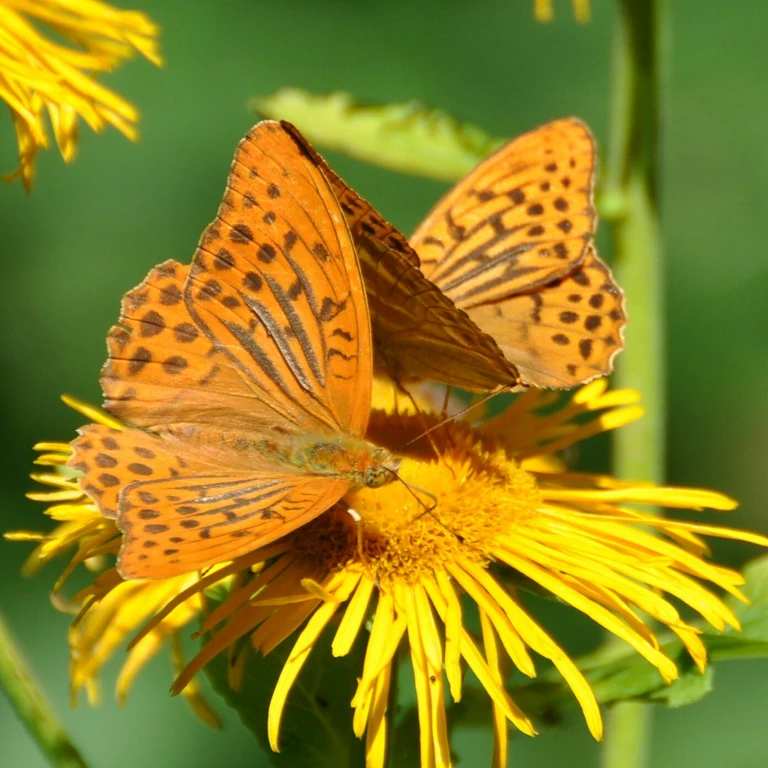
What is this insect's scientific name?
Argynnis paphia
